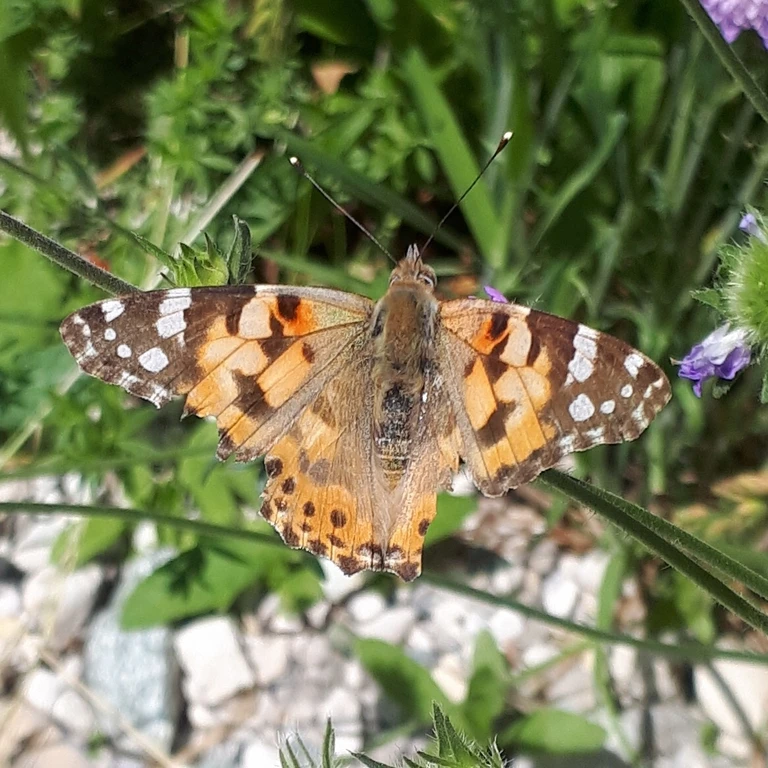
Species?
Vanessa cardui
